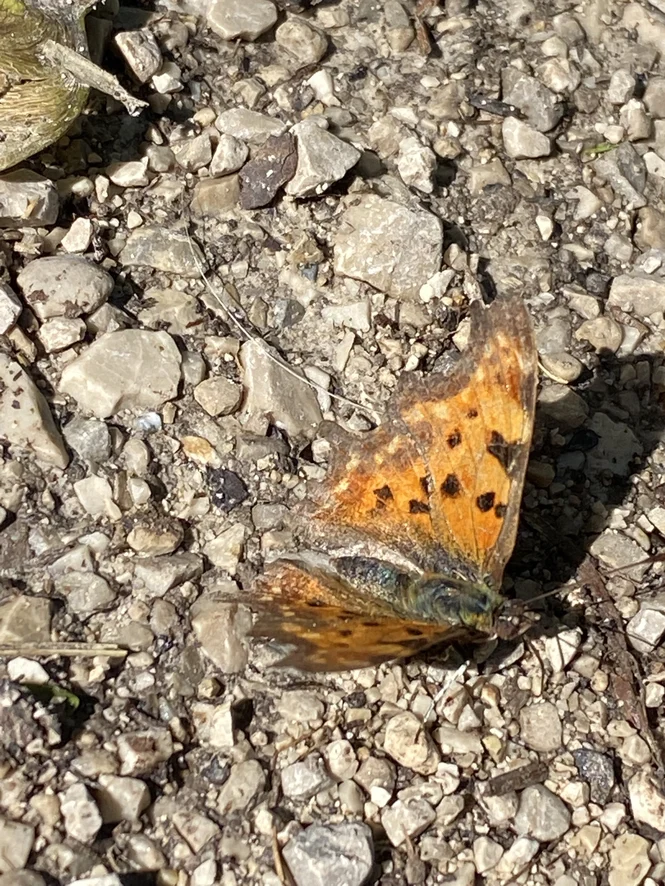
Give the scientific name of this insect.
Polygonia c-album
